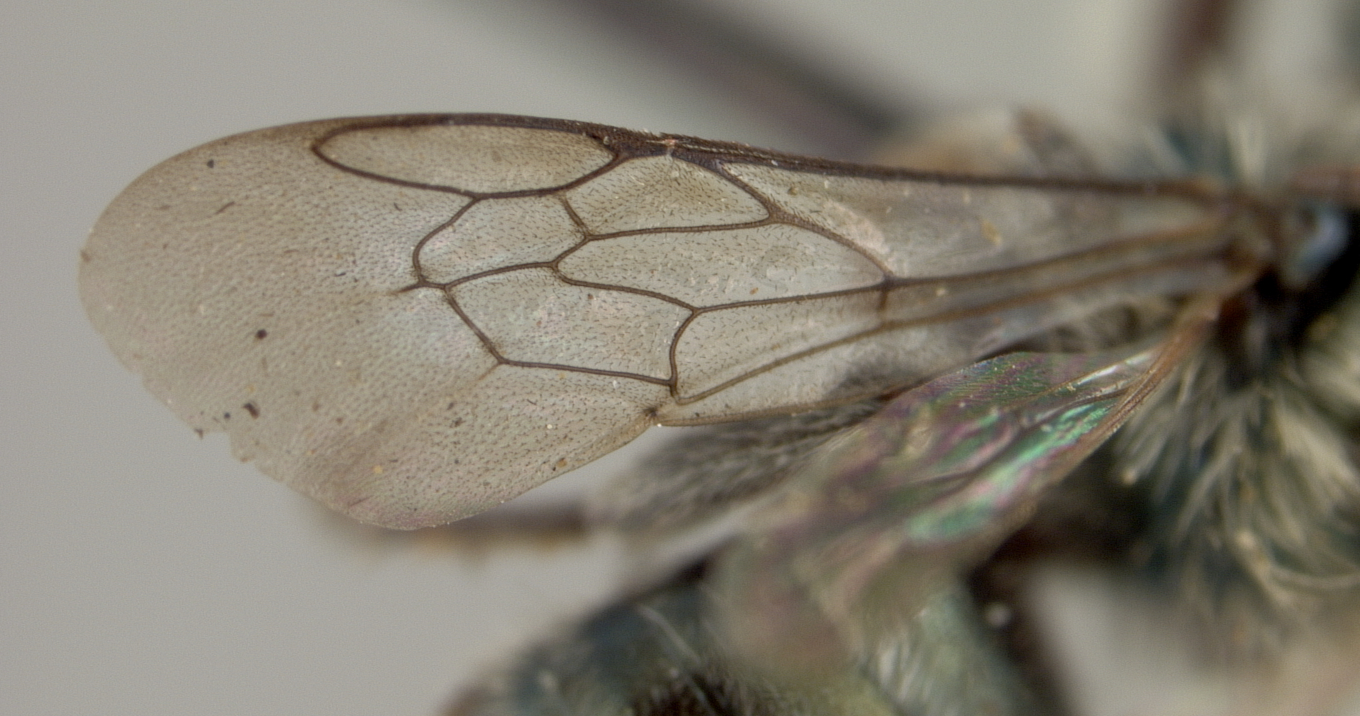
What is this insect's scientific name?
Osmia lacus
